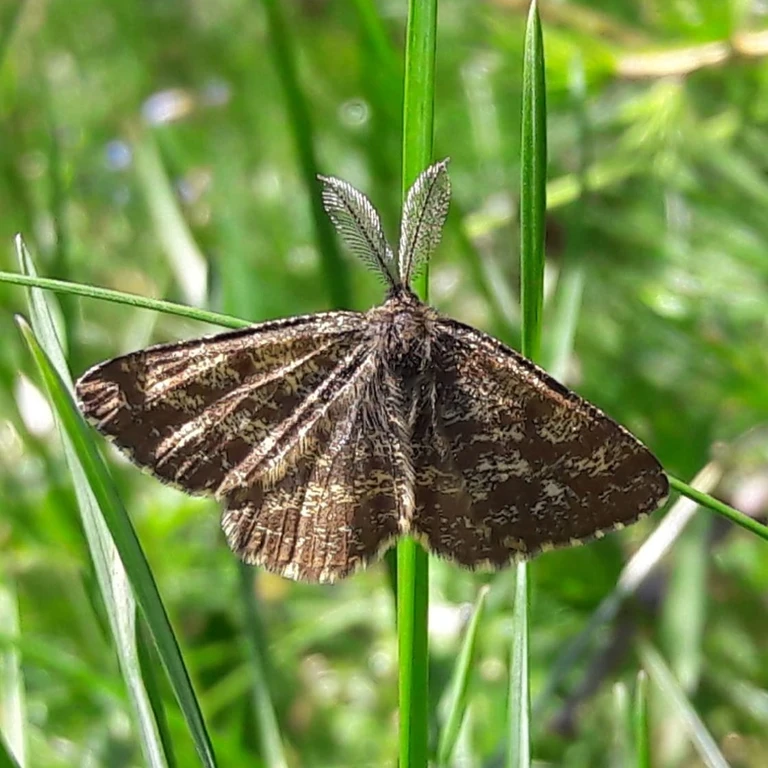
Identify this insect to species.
Ematurga atomaria
